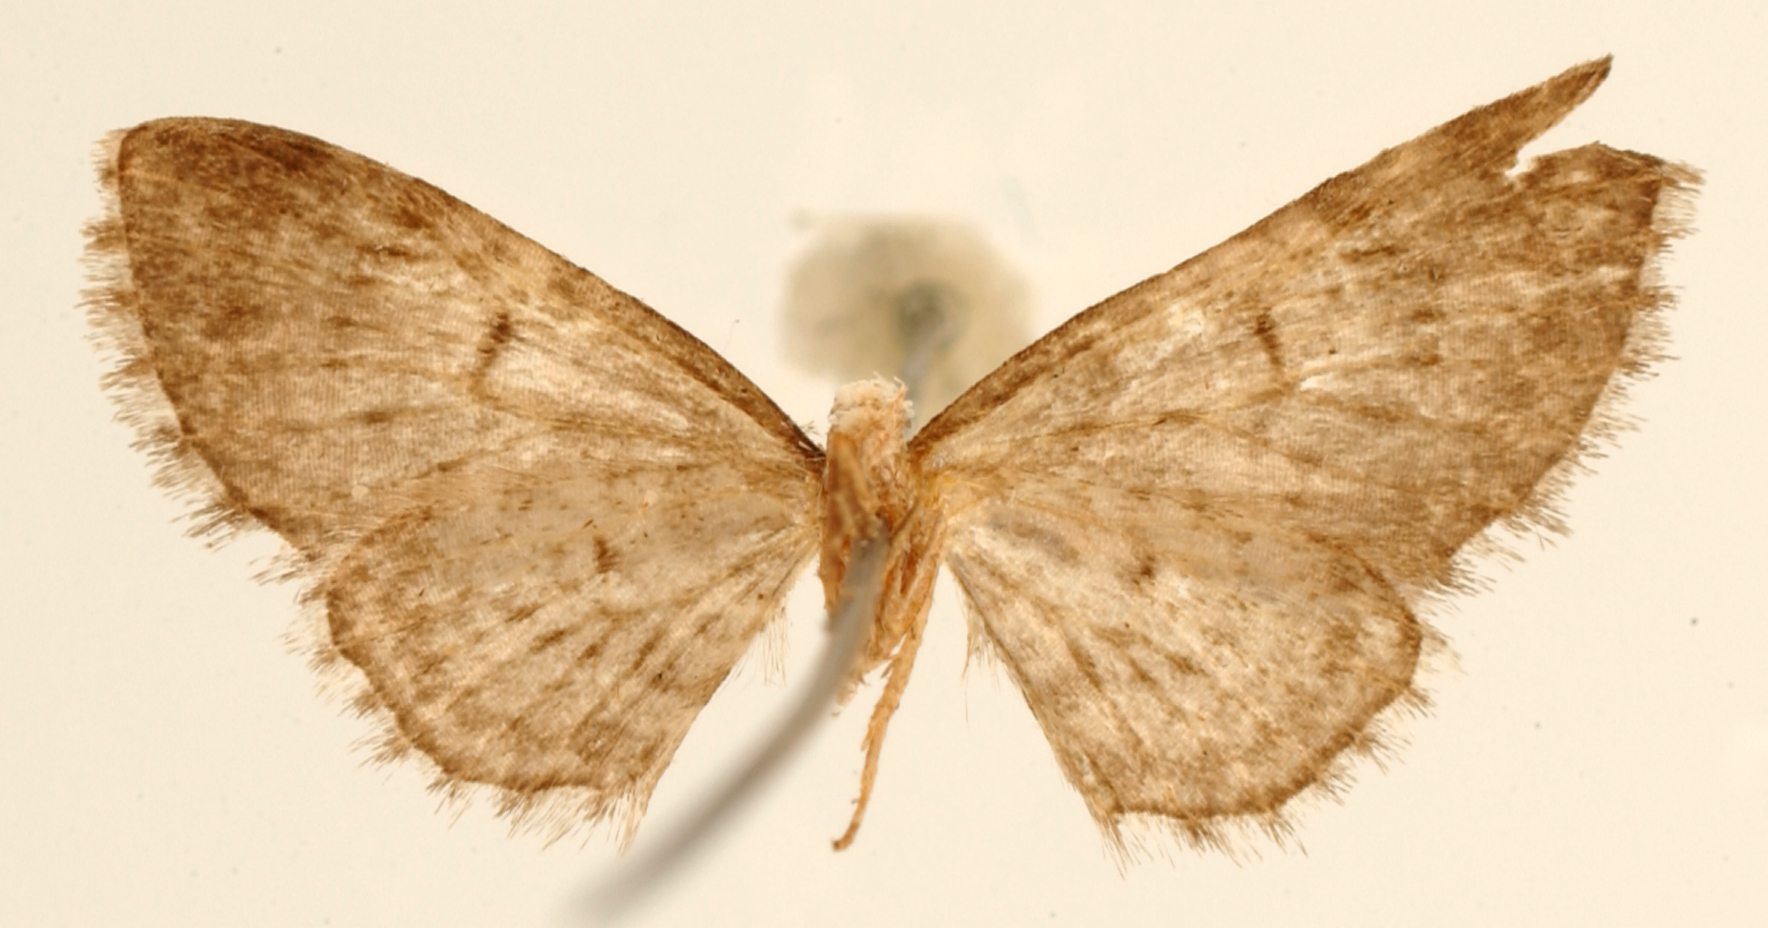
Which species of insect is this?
Eupithecia vilis
